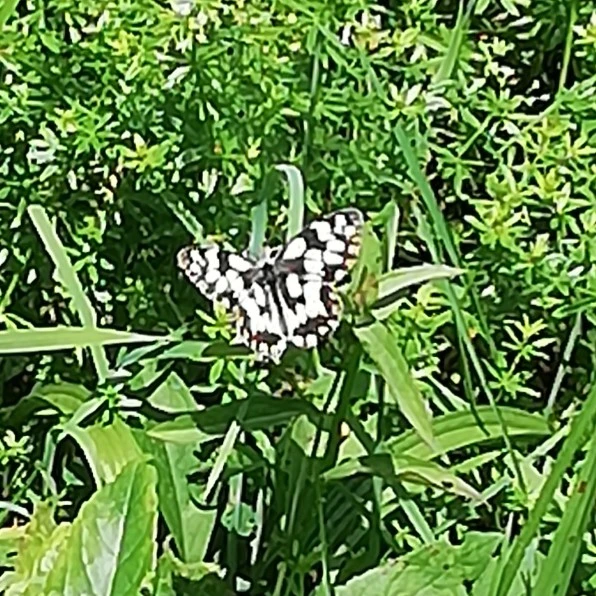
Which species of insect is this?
Melanargia galathea
